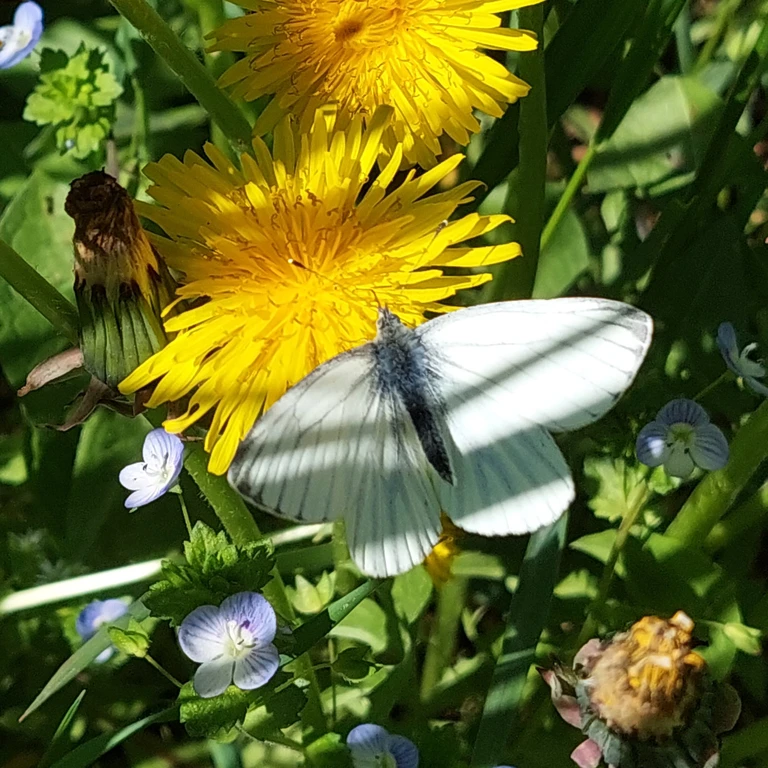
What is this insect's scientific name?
Pieris napi
